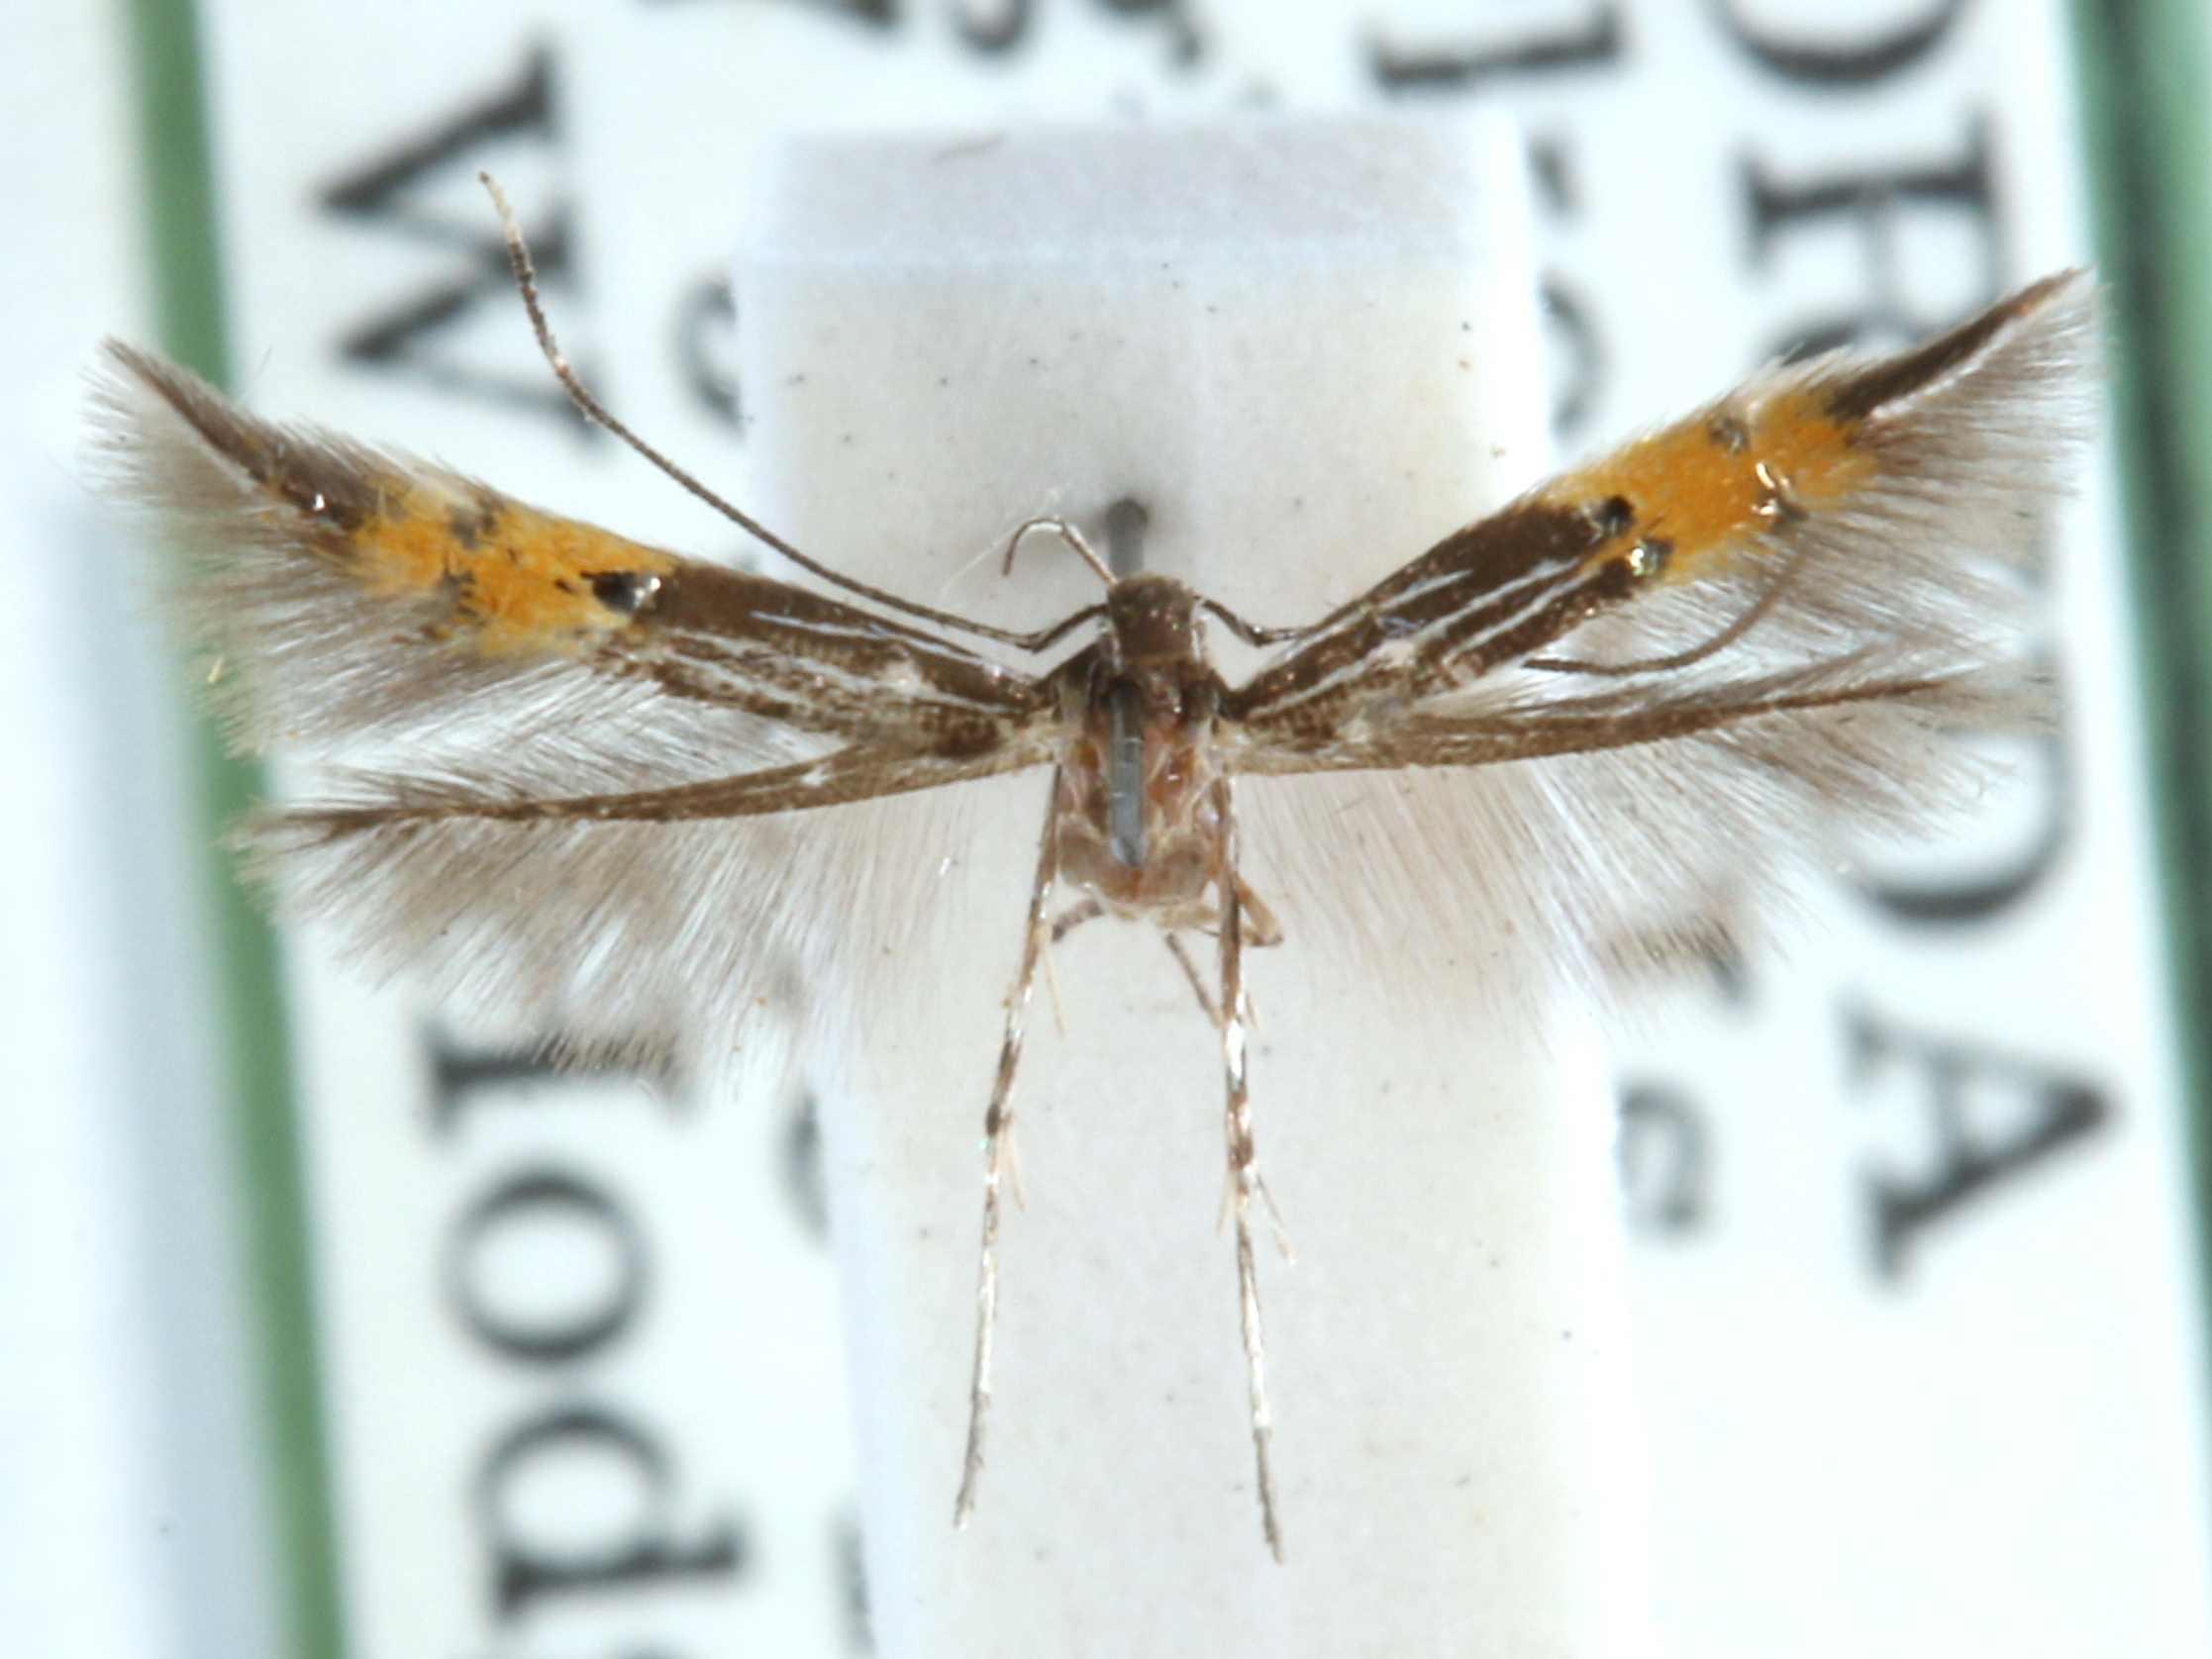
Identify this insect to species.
Cosmopterix dapifera
